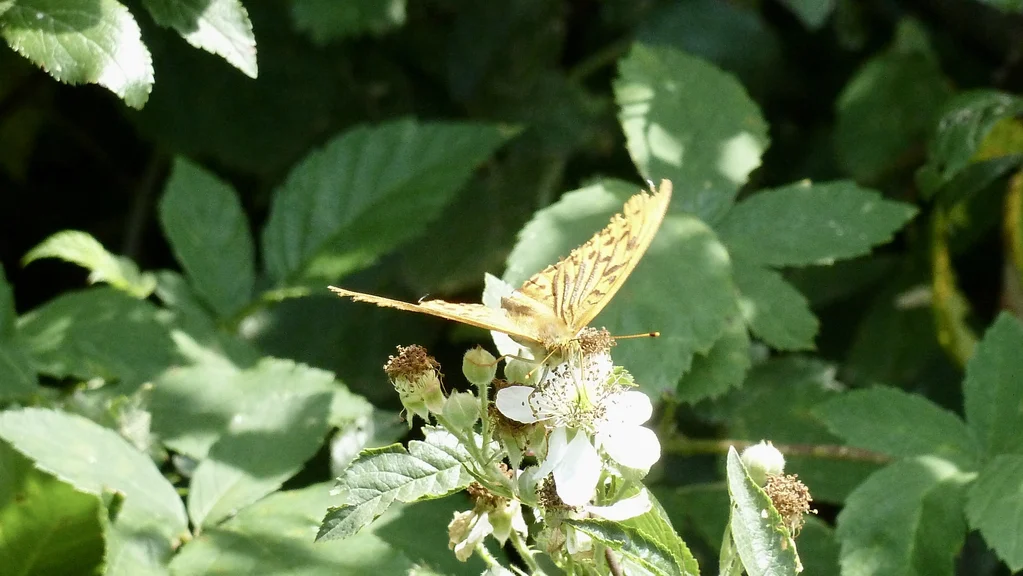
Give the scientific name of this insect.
Argynnis paphia
